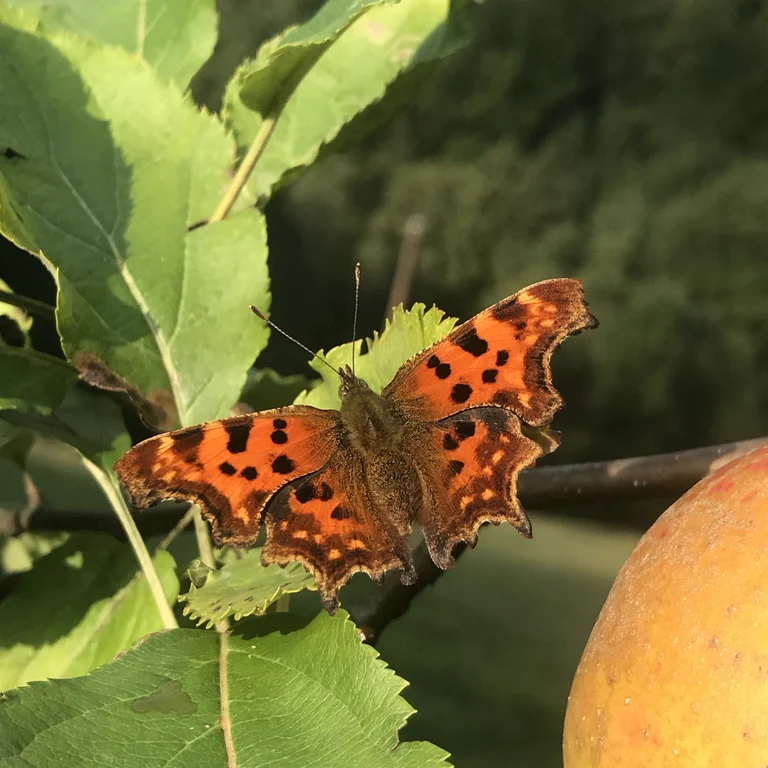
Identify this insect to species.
Polygonia c-album
